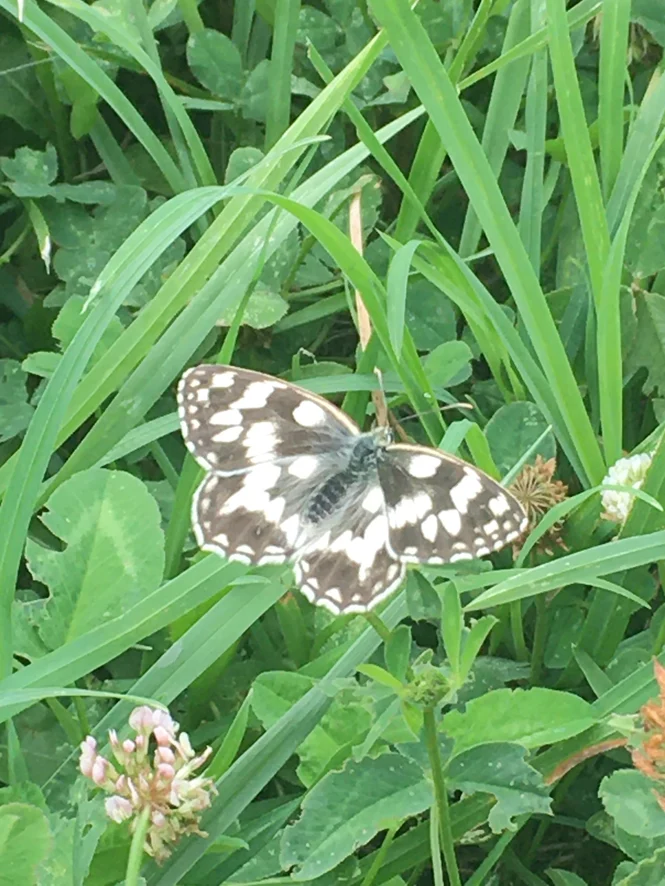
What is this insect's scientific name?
Melanargia galathea
